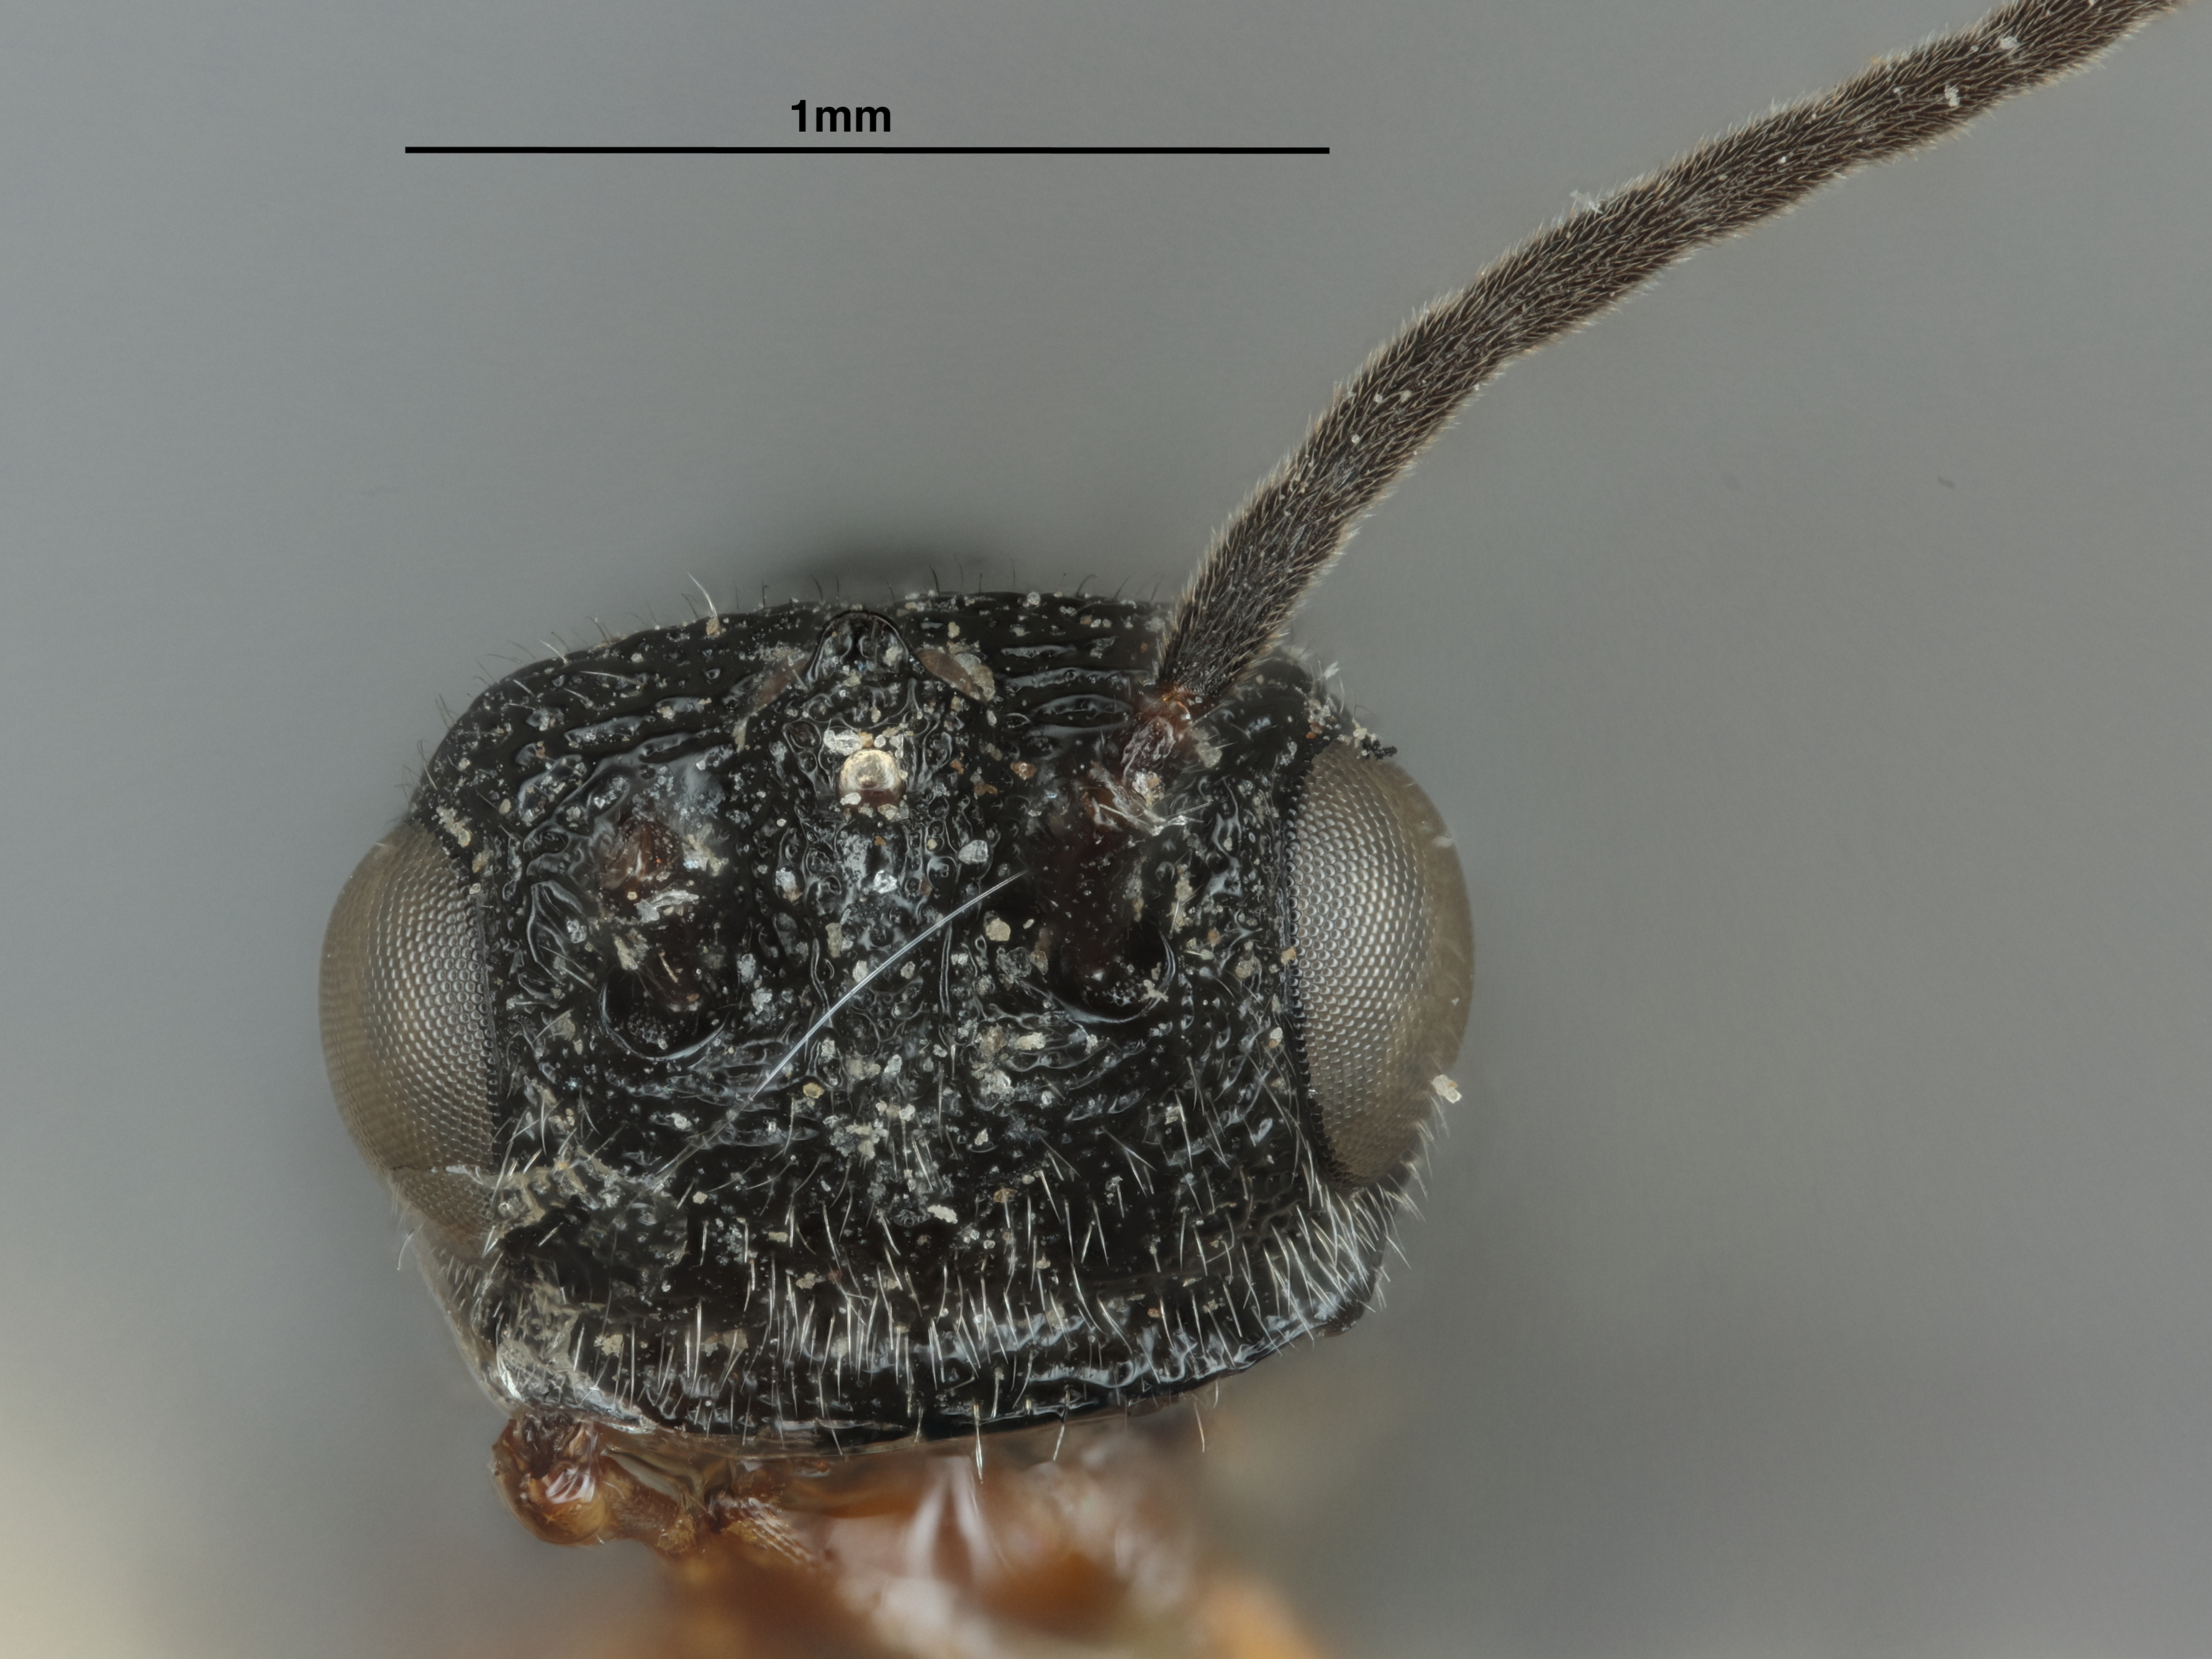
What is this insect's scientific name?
Urosigalphus pardus
